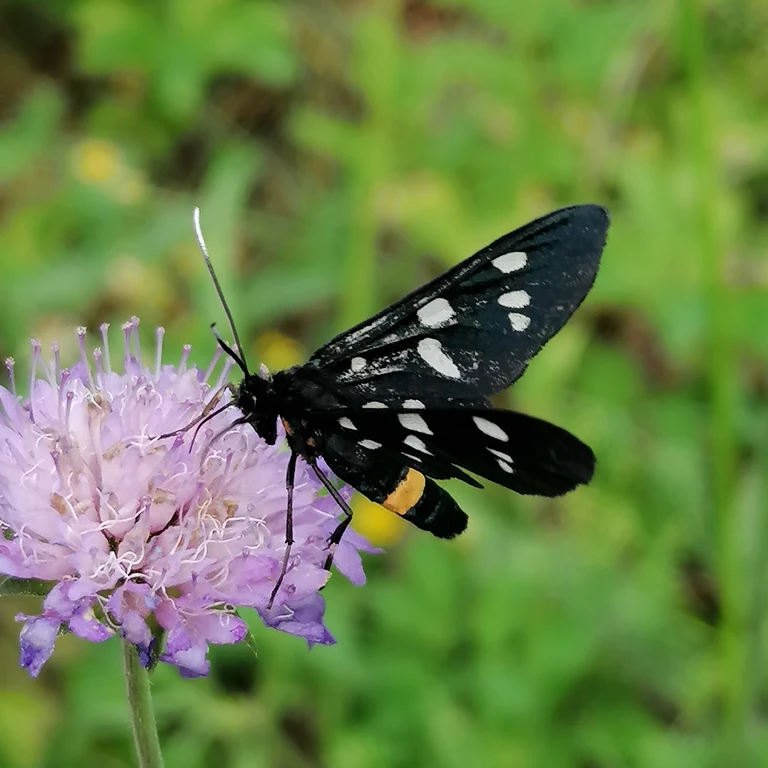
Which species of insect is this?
Amata phegea
